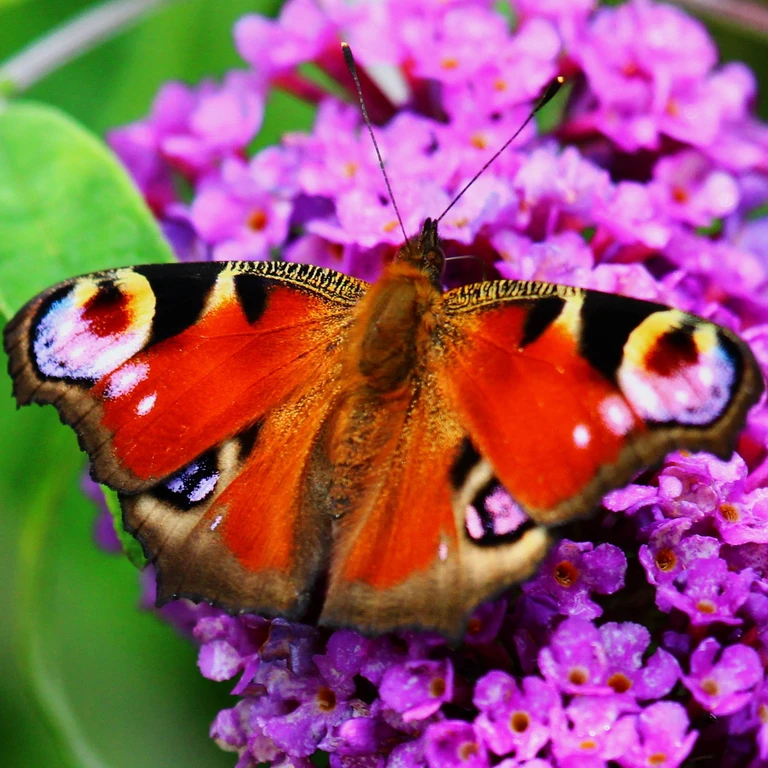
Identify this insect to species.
Aglais io
